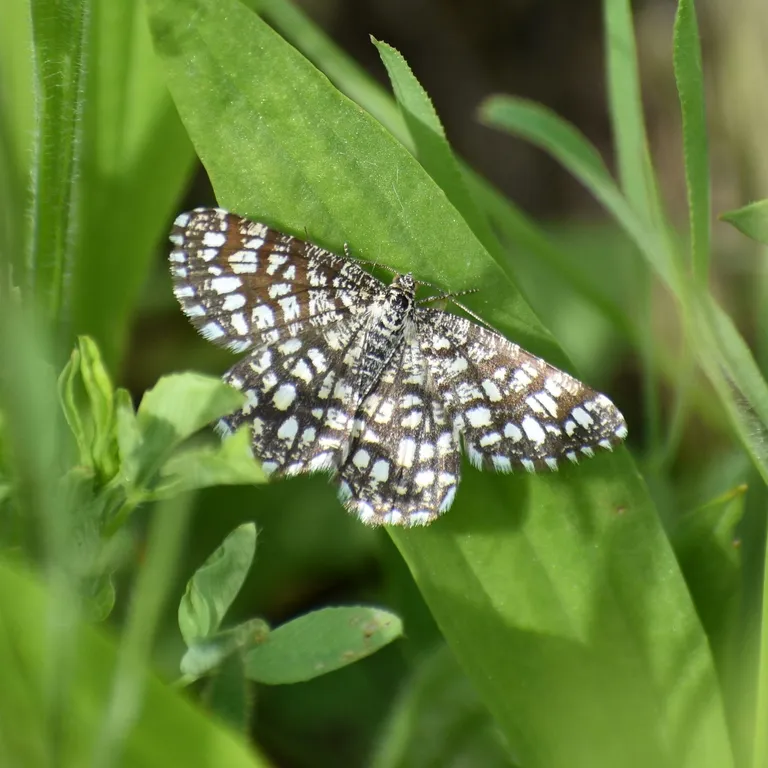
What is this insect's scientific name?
Chiasmia clathrata
